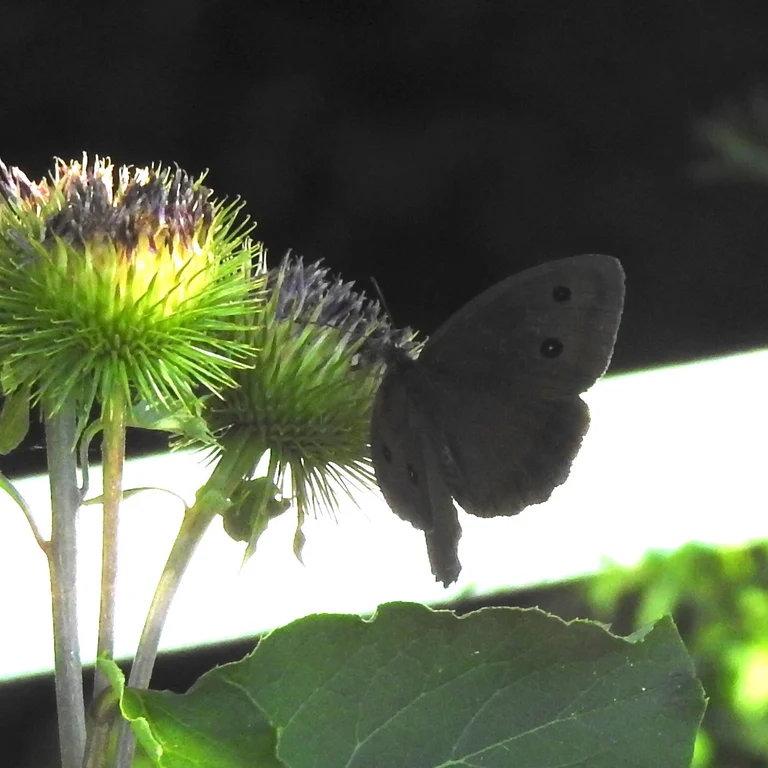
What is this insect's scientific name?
Minois dryas
